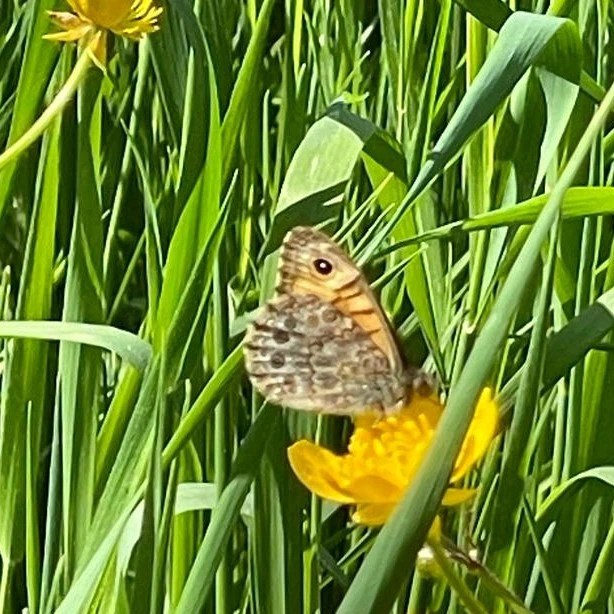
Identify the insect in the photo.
Lasiommata megera (also Pararge megera)
